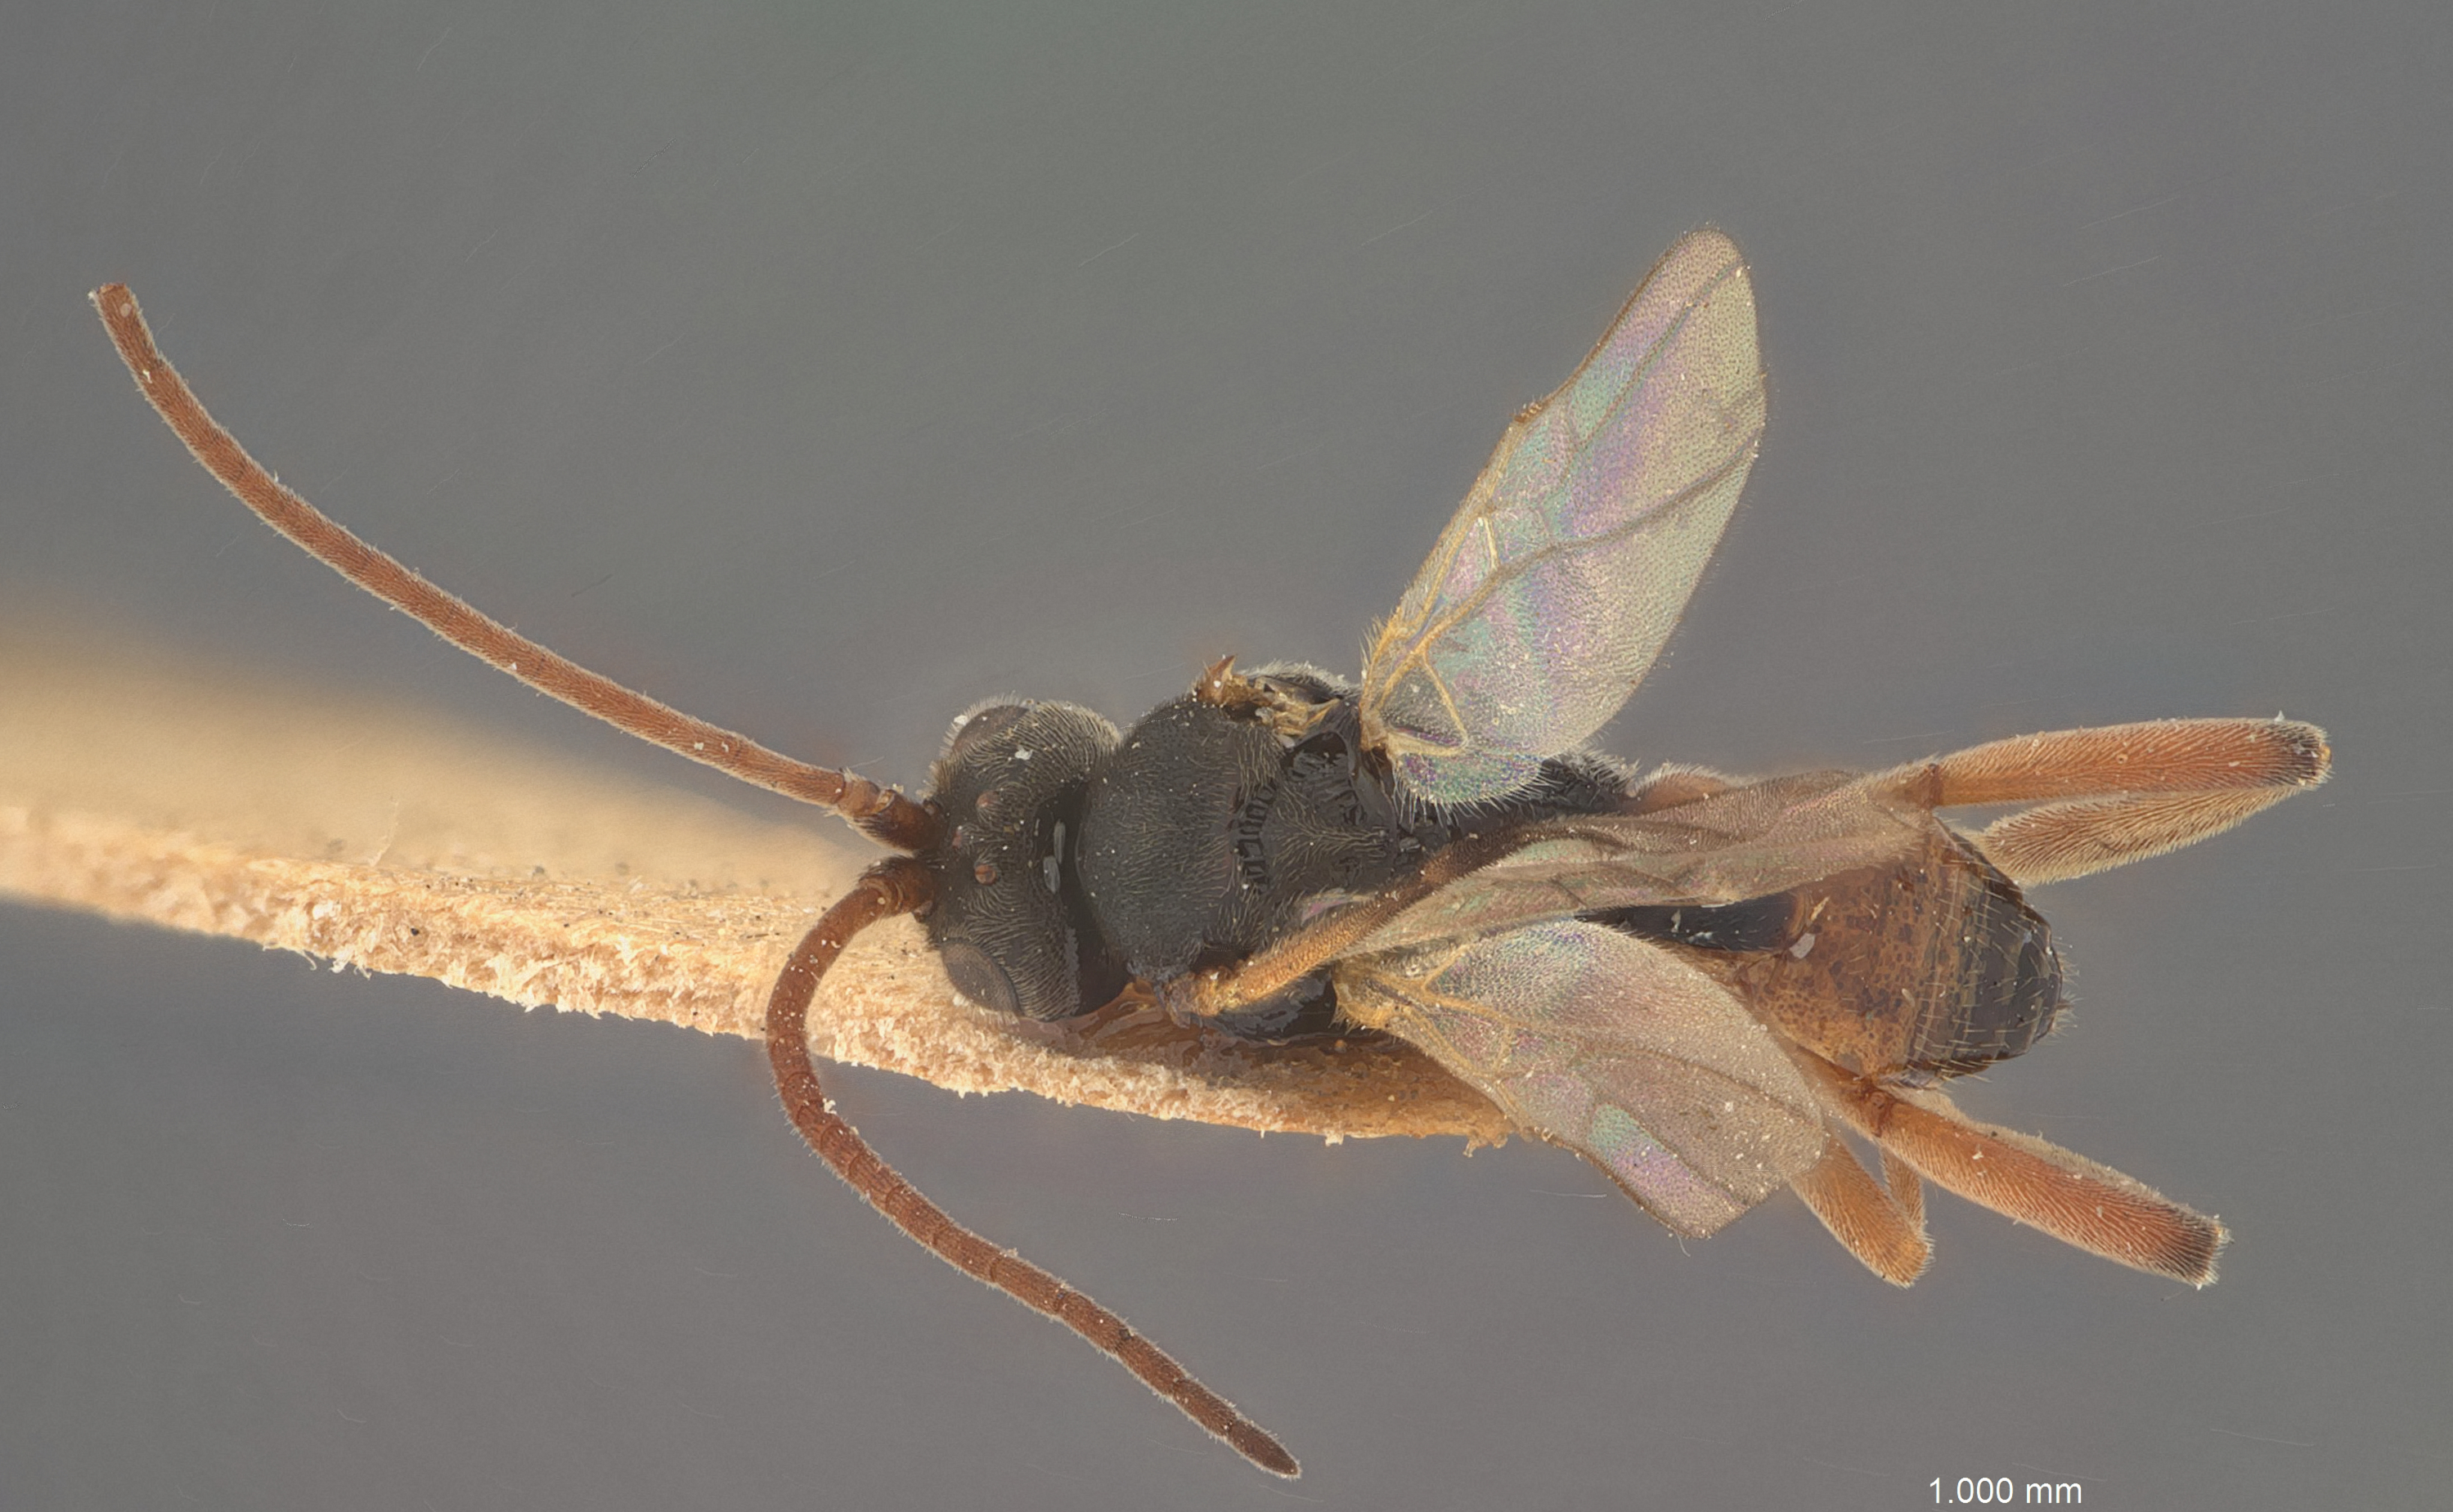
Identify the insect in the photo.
Microplitis laticinctus
